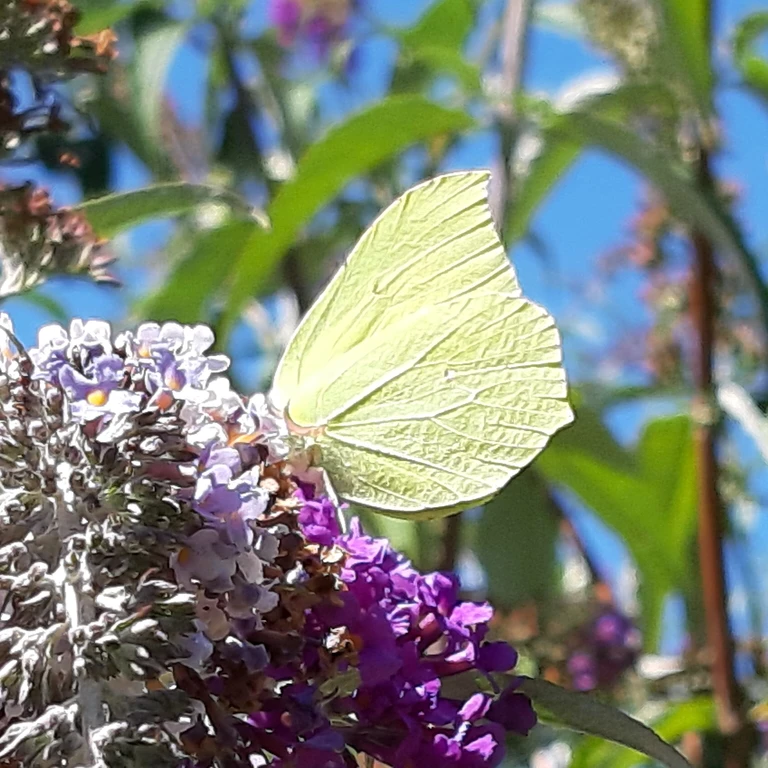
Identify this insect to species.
Gonepteryx rhamni
